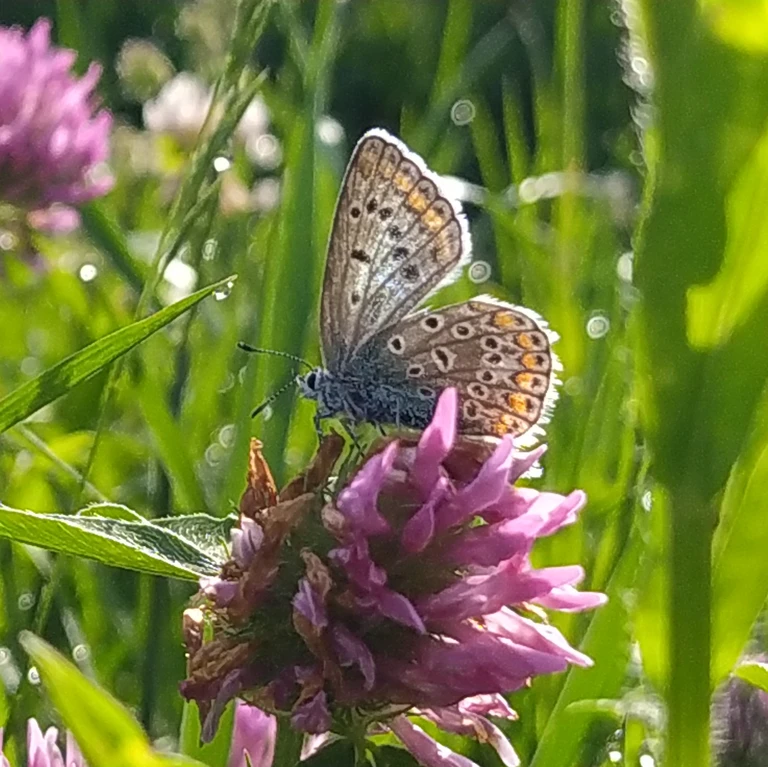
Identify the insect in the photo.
Polyommatus icarus
